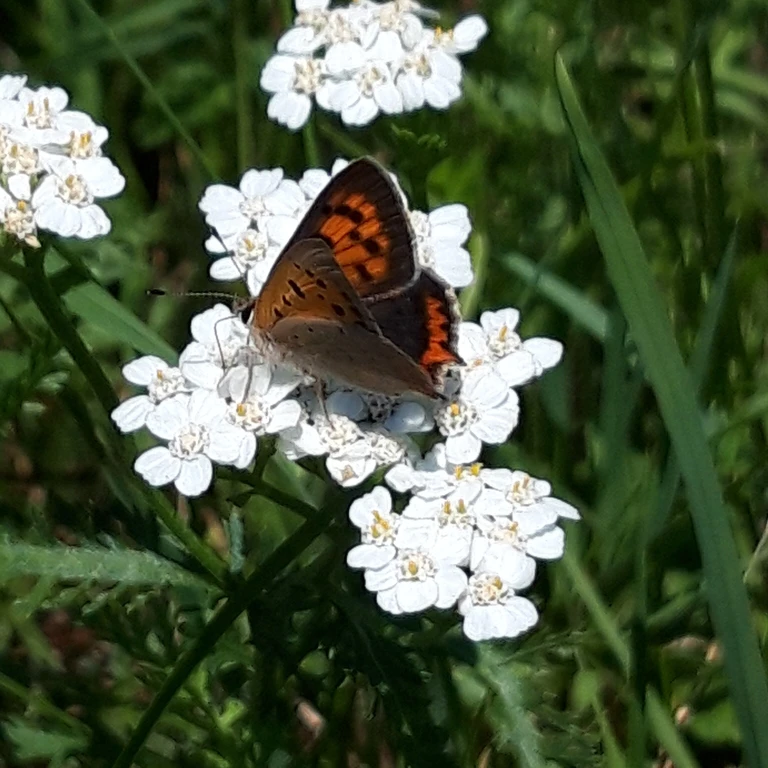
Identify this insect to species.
Lycaena phlaeas
